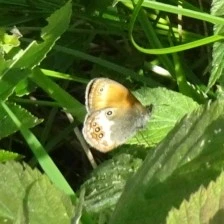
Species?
Coenonympha arcania
